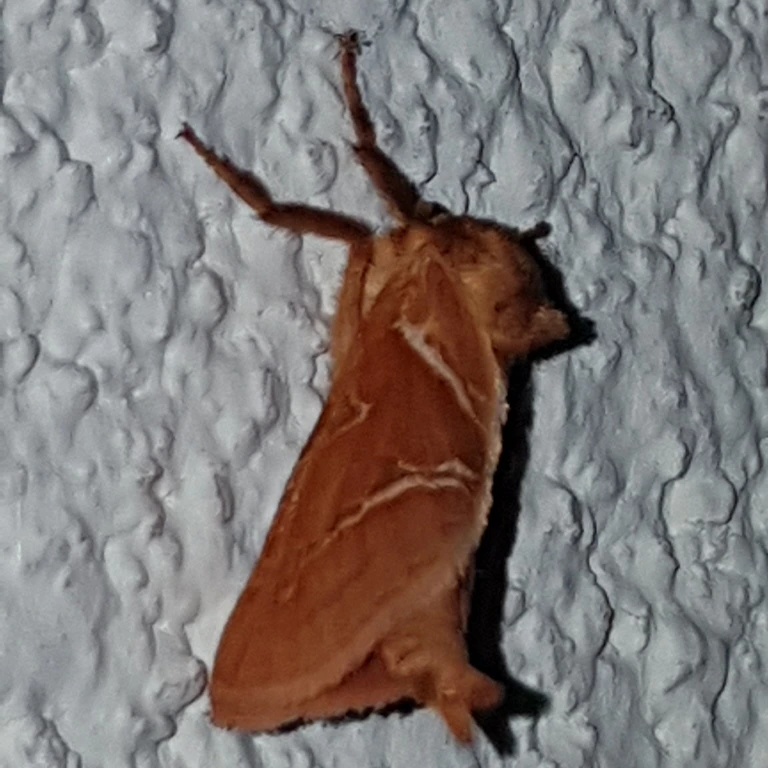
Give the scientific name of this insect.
Triodia sylvina
